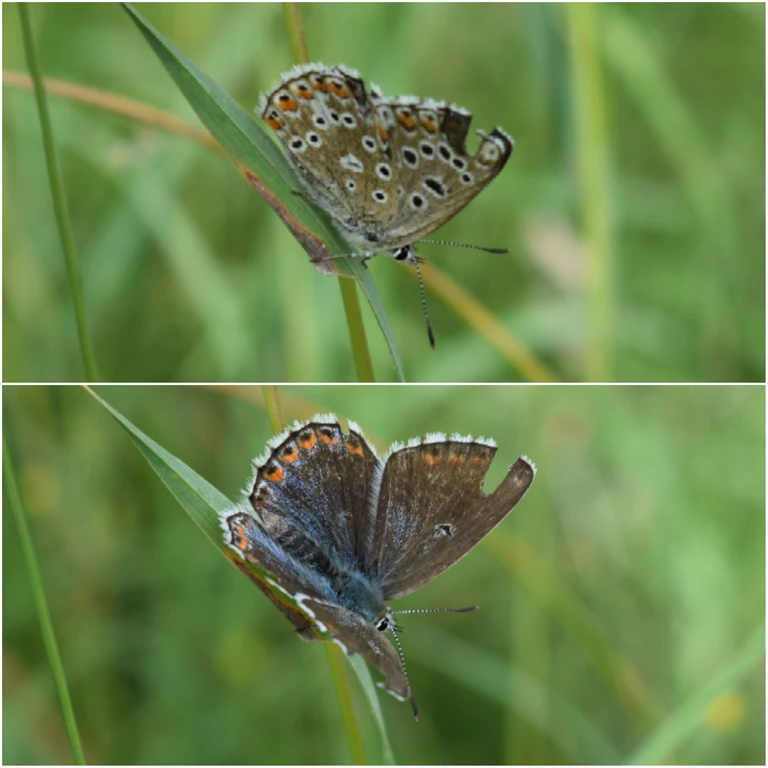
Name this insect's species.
Lysandra bellargus
